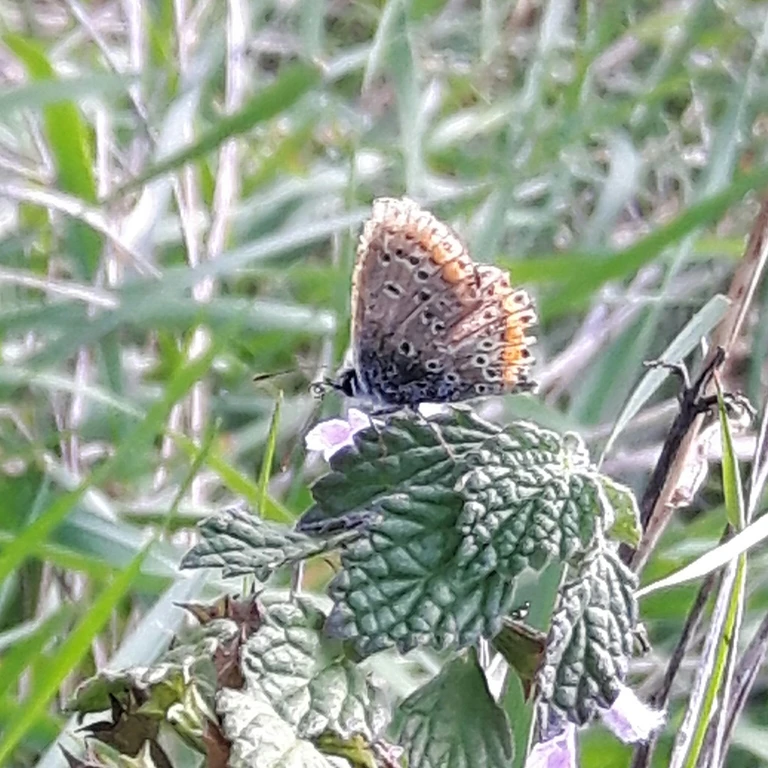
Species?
Aricia agestis/artaxerxes
